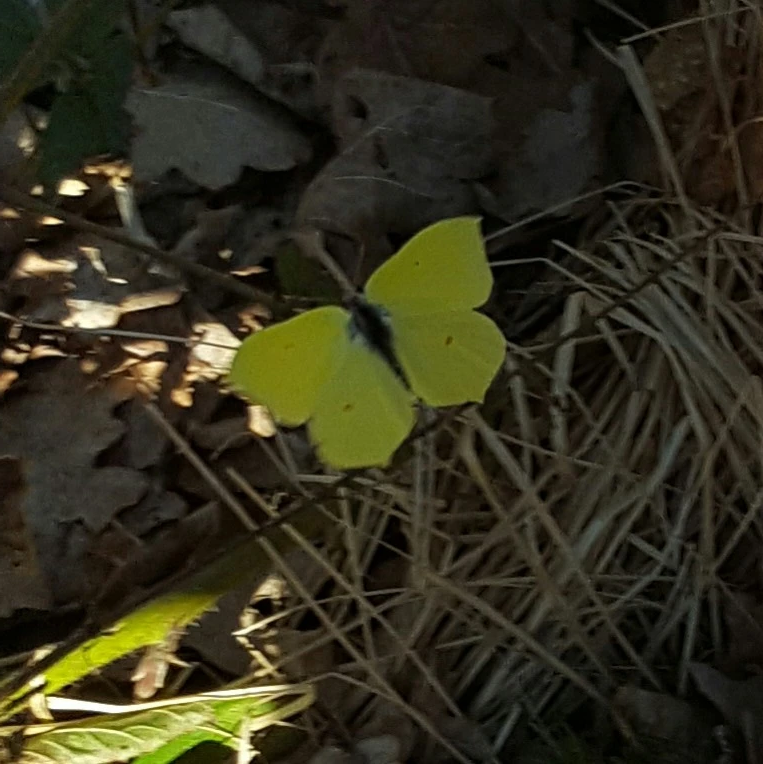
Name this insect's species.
Gonepteryx rhamni
